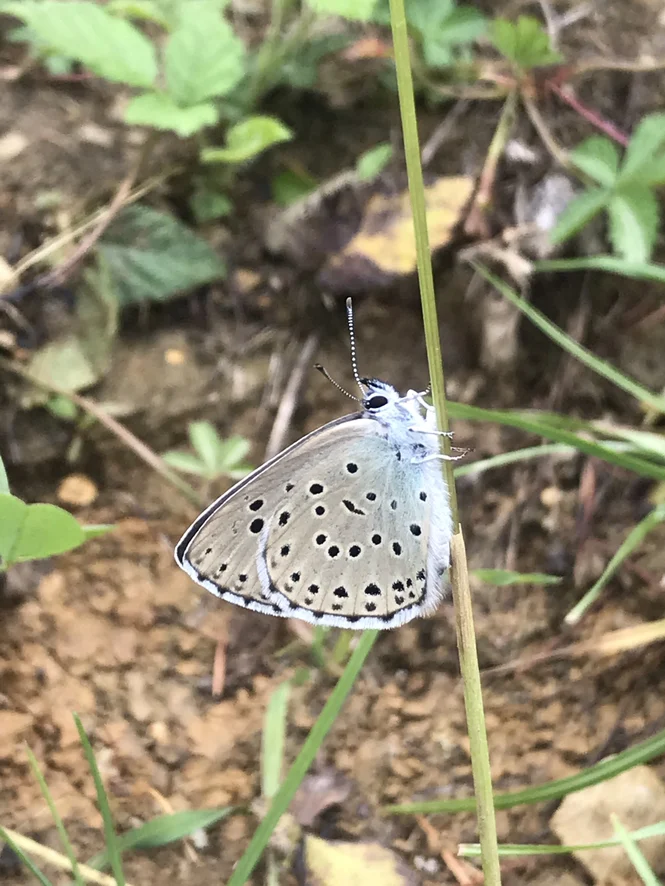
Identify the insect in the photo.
Phengaris arion (also Maculinea arion)
